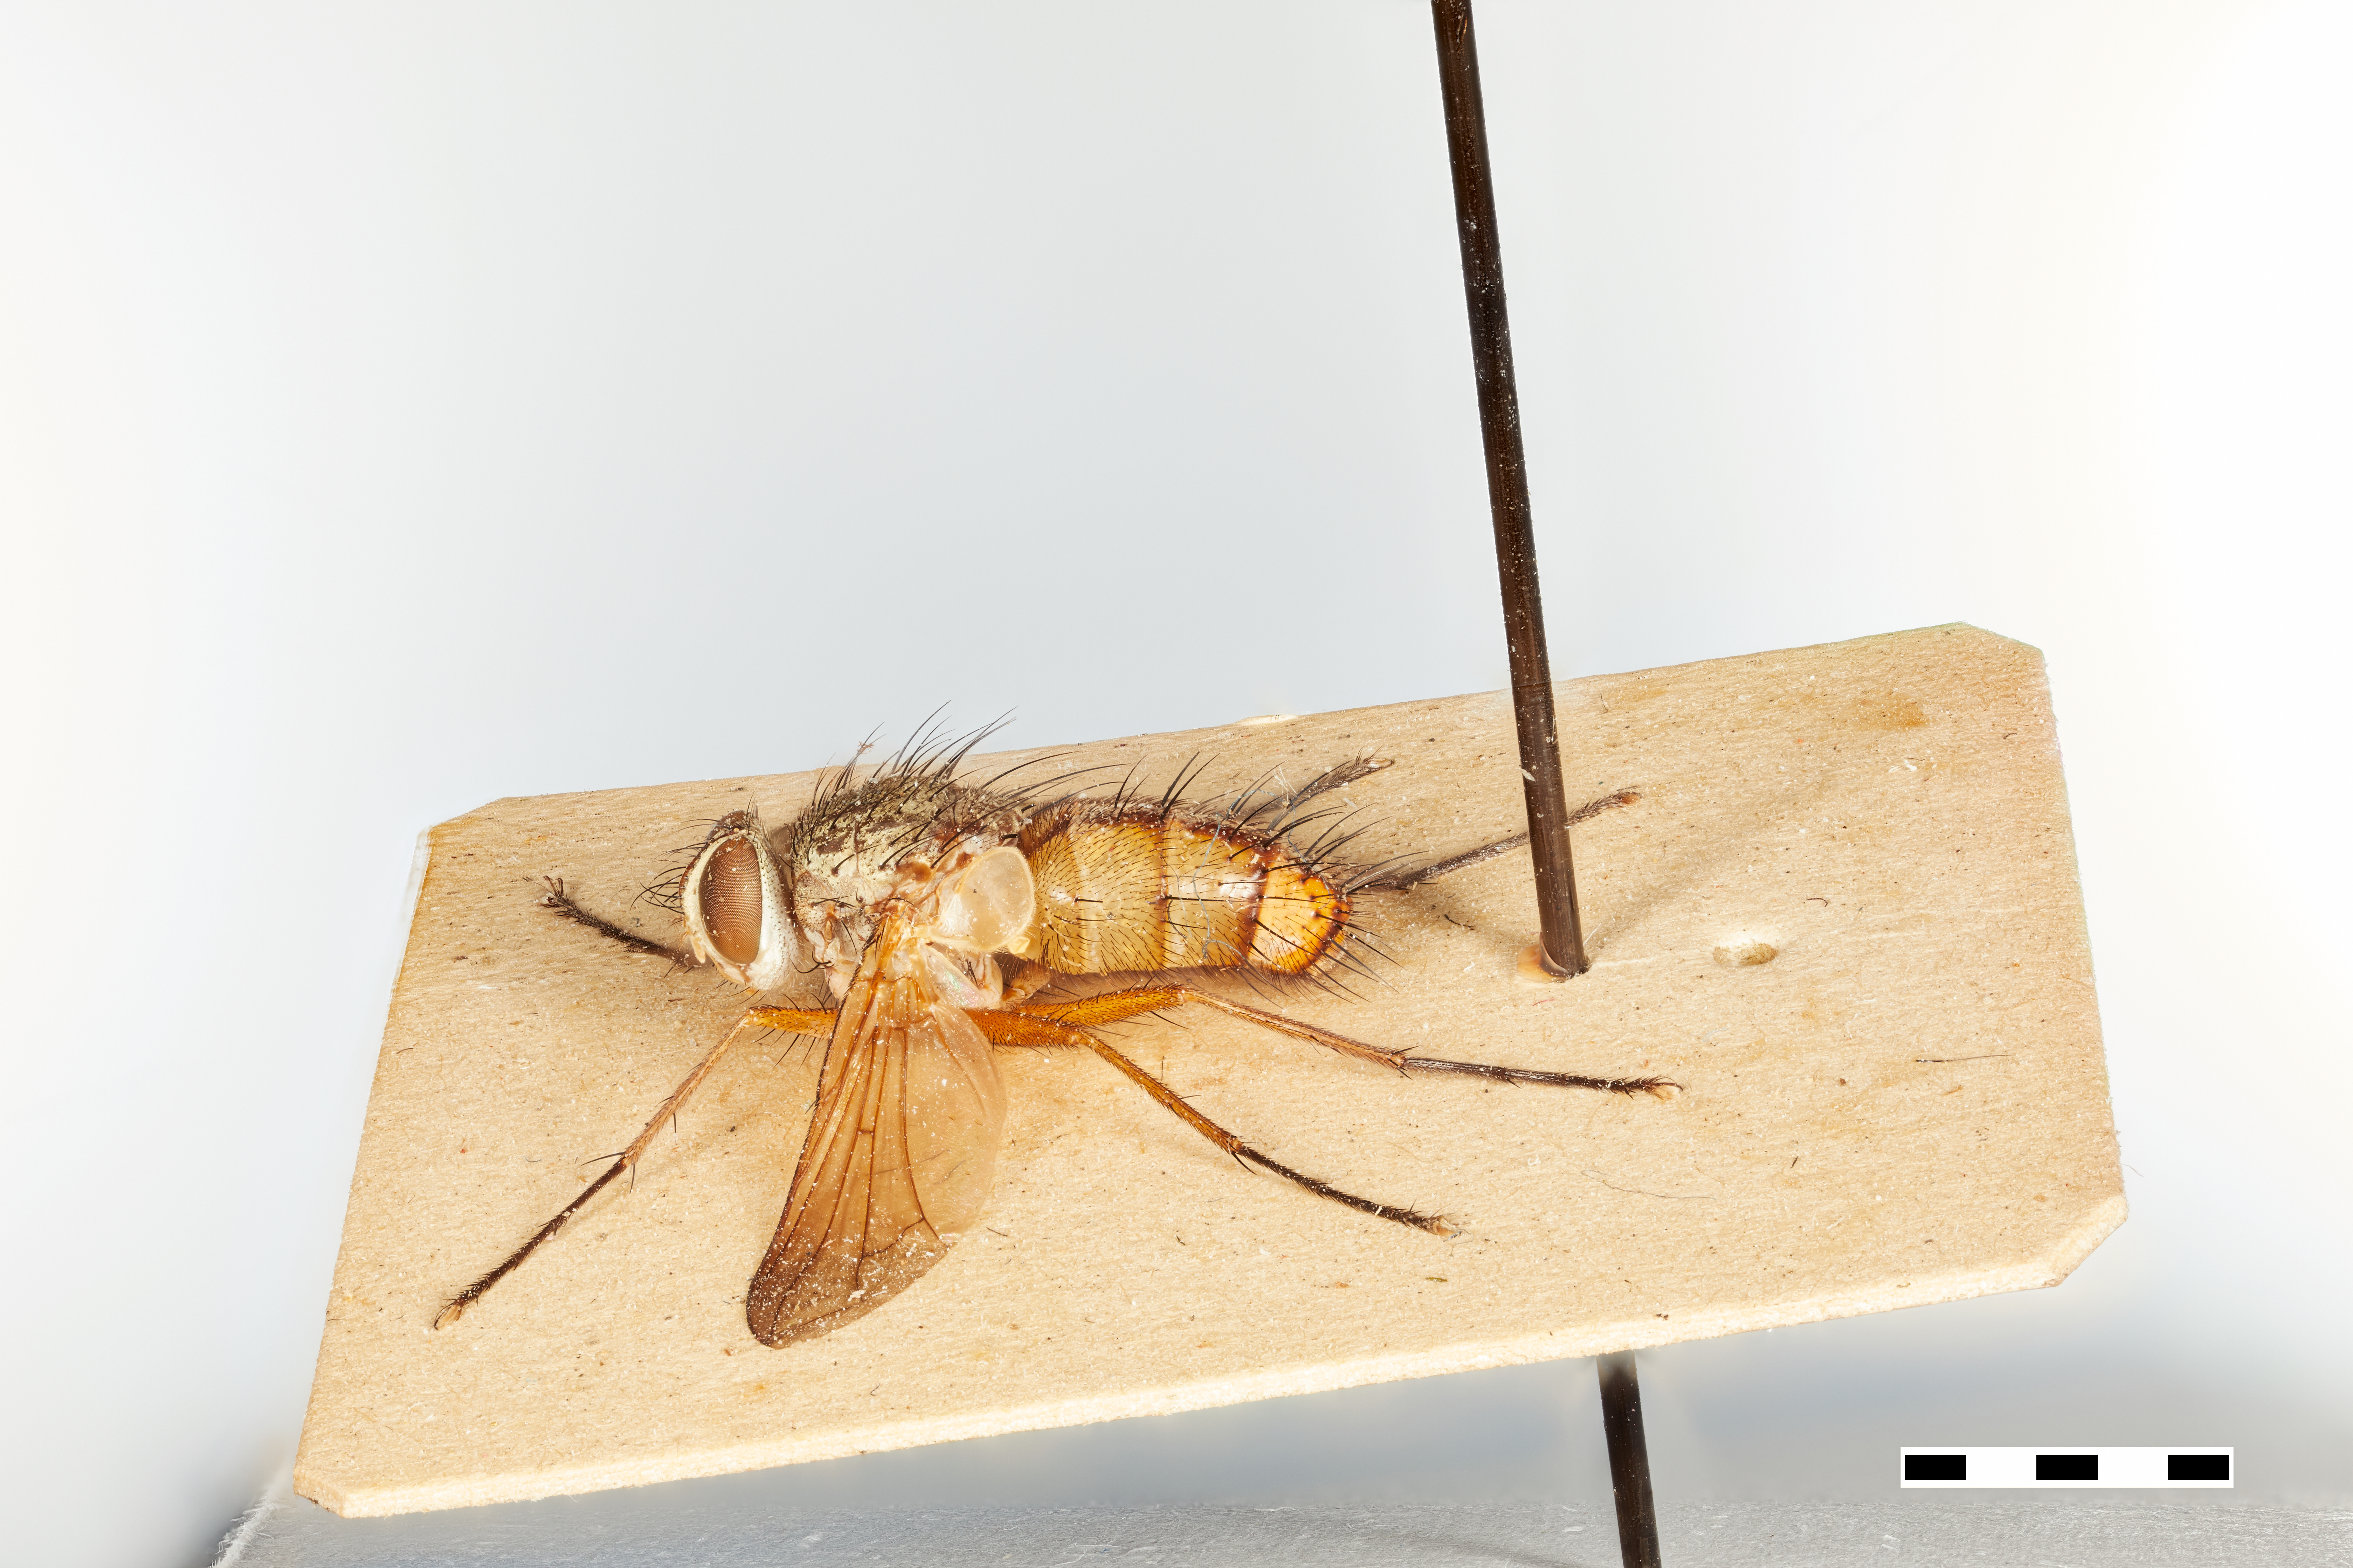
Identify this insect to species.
Dexia flavipes
